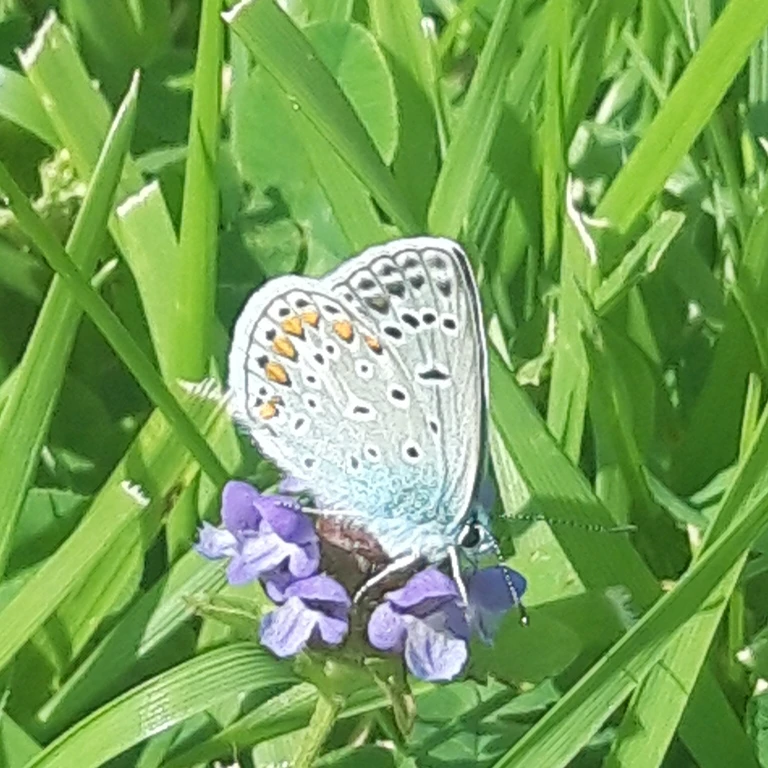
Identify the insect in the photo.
Polyommatus icarus
